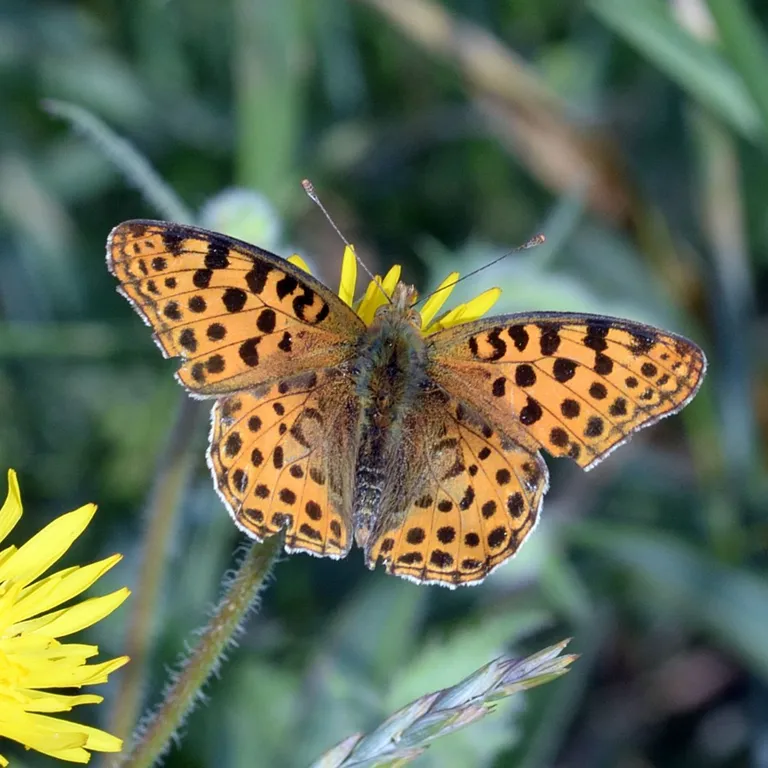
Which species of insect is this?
Issoria lathonia
